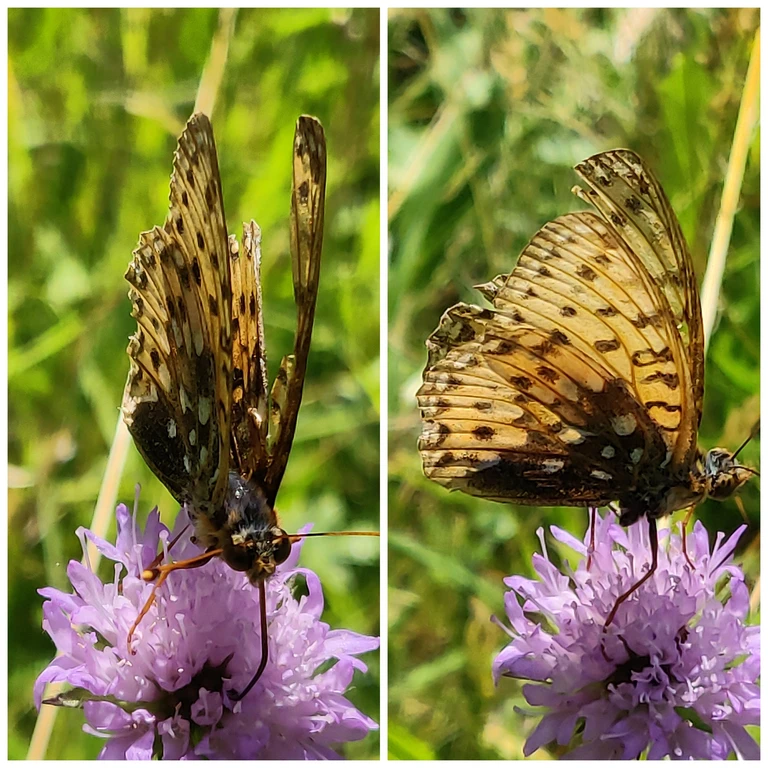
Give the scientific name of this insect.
Speyeria aglaja
